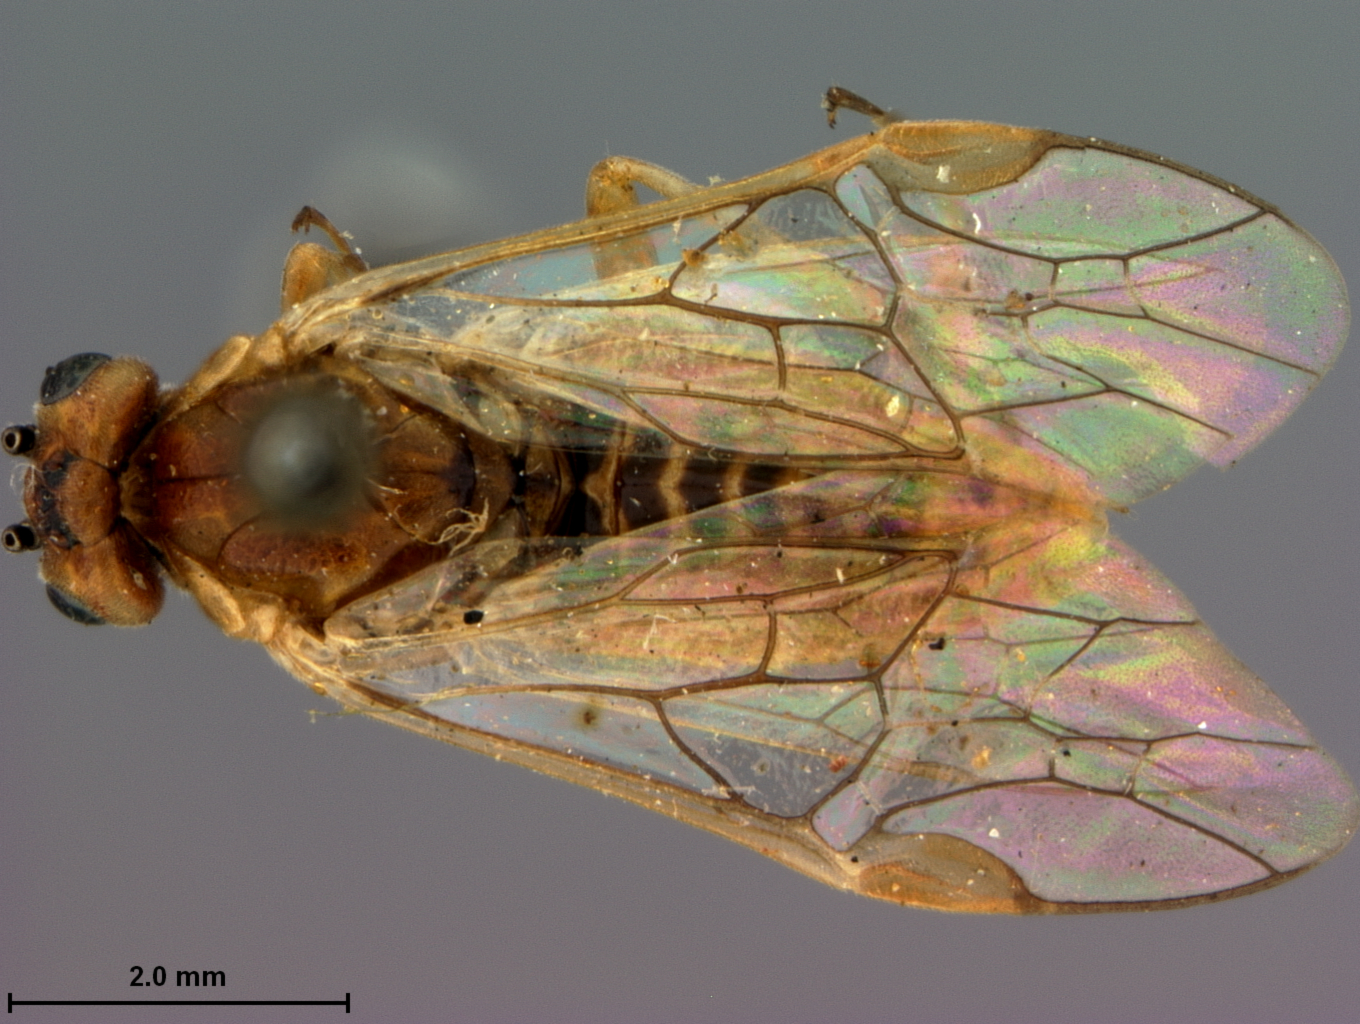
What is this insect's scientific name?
Amauronematus knabi
